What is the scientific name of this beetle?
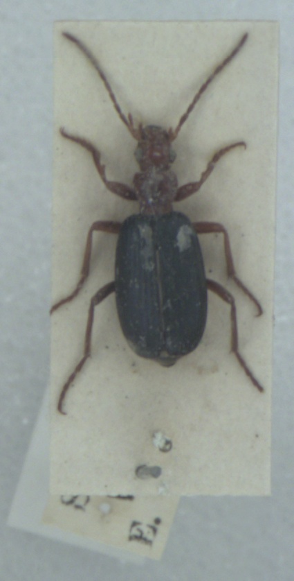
Brachinus crepitans
